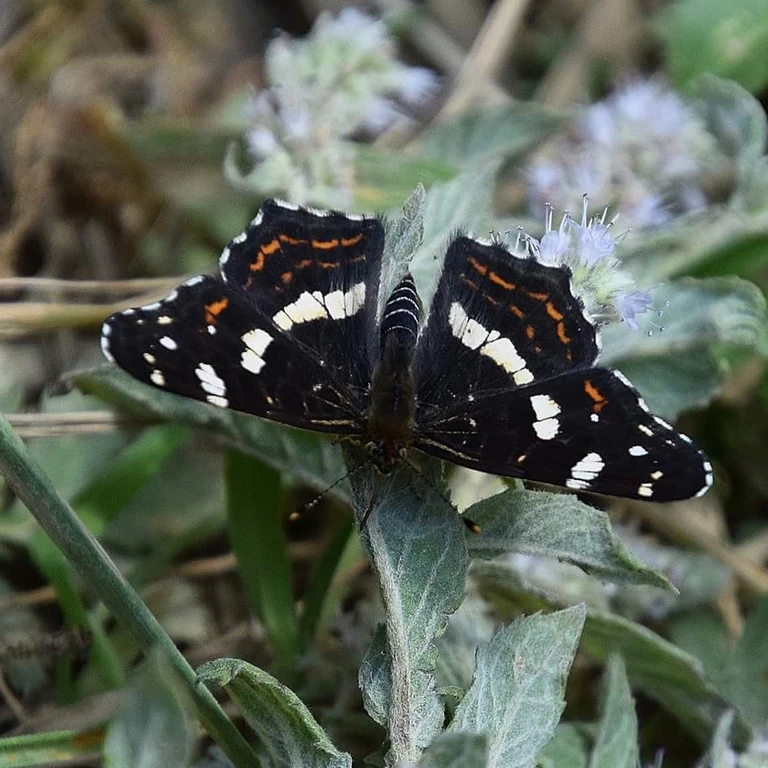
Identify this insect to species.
Araschnia levana
